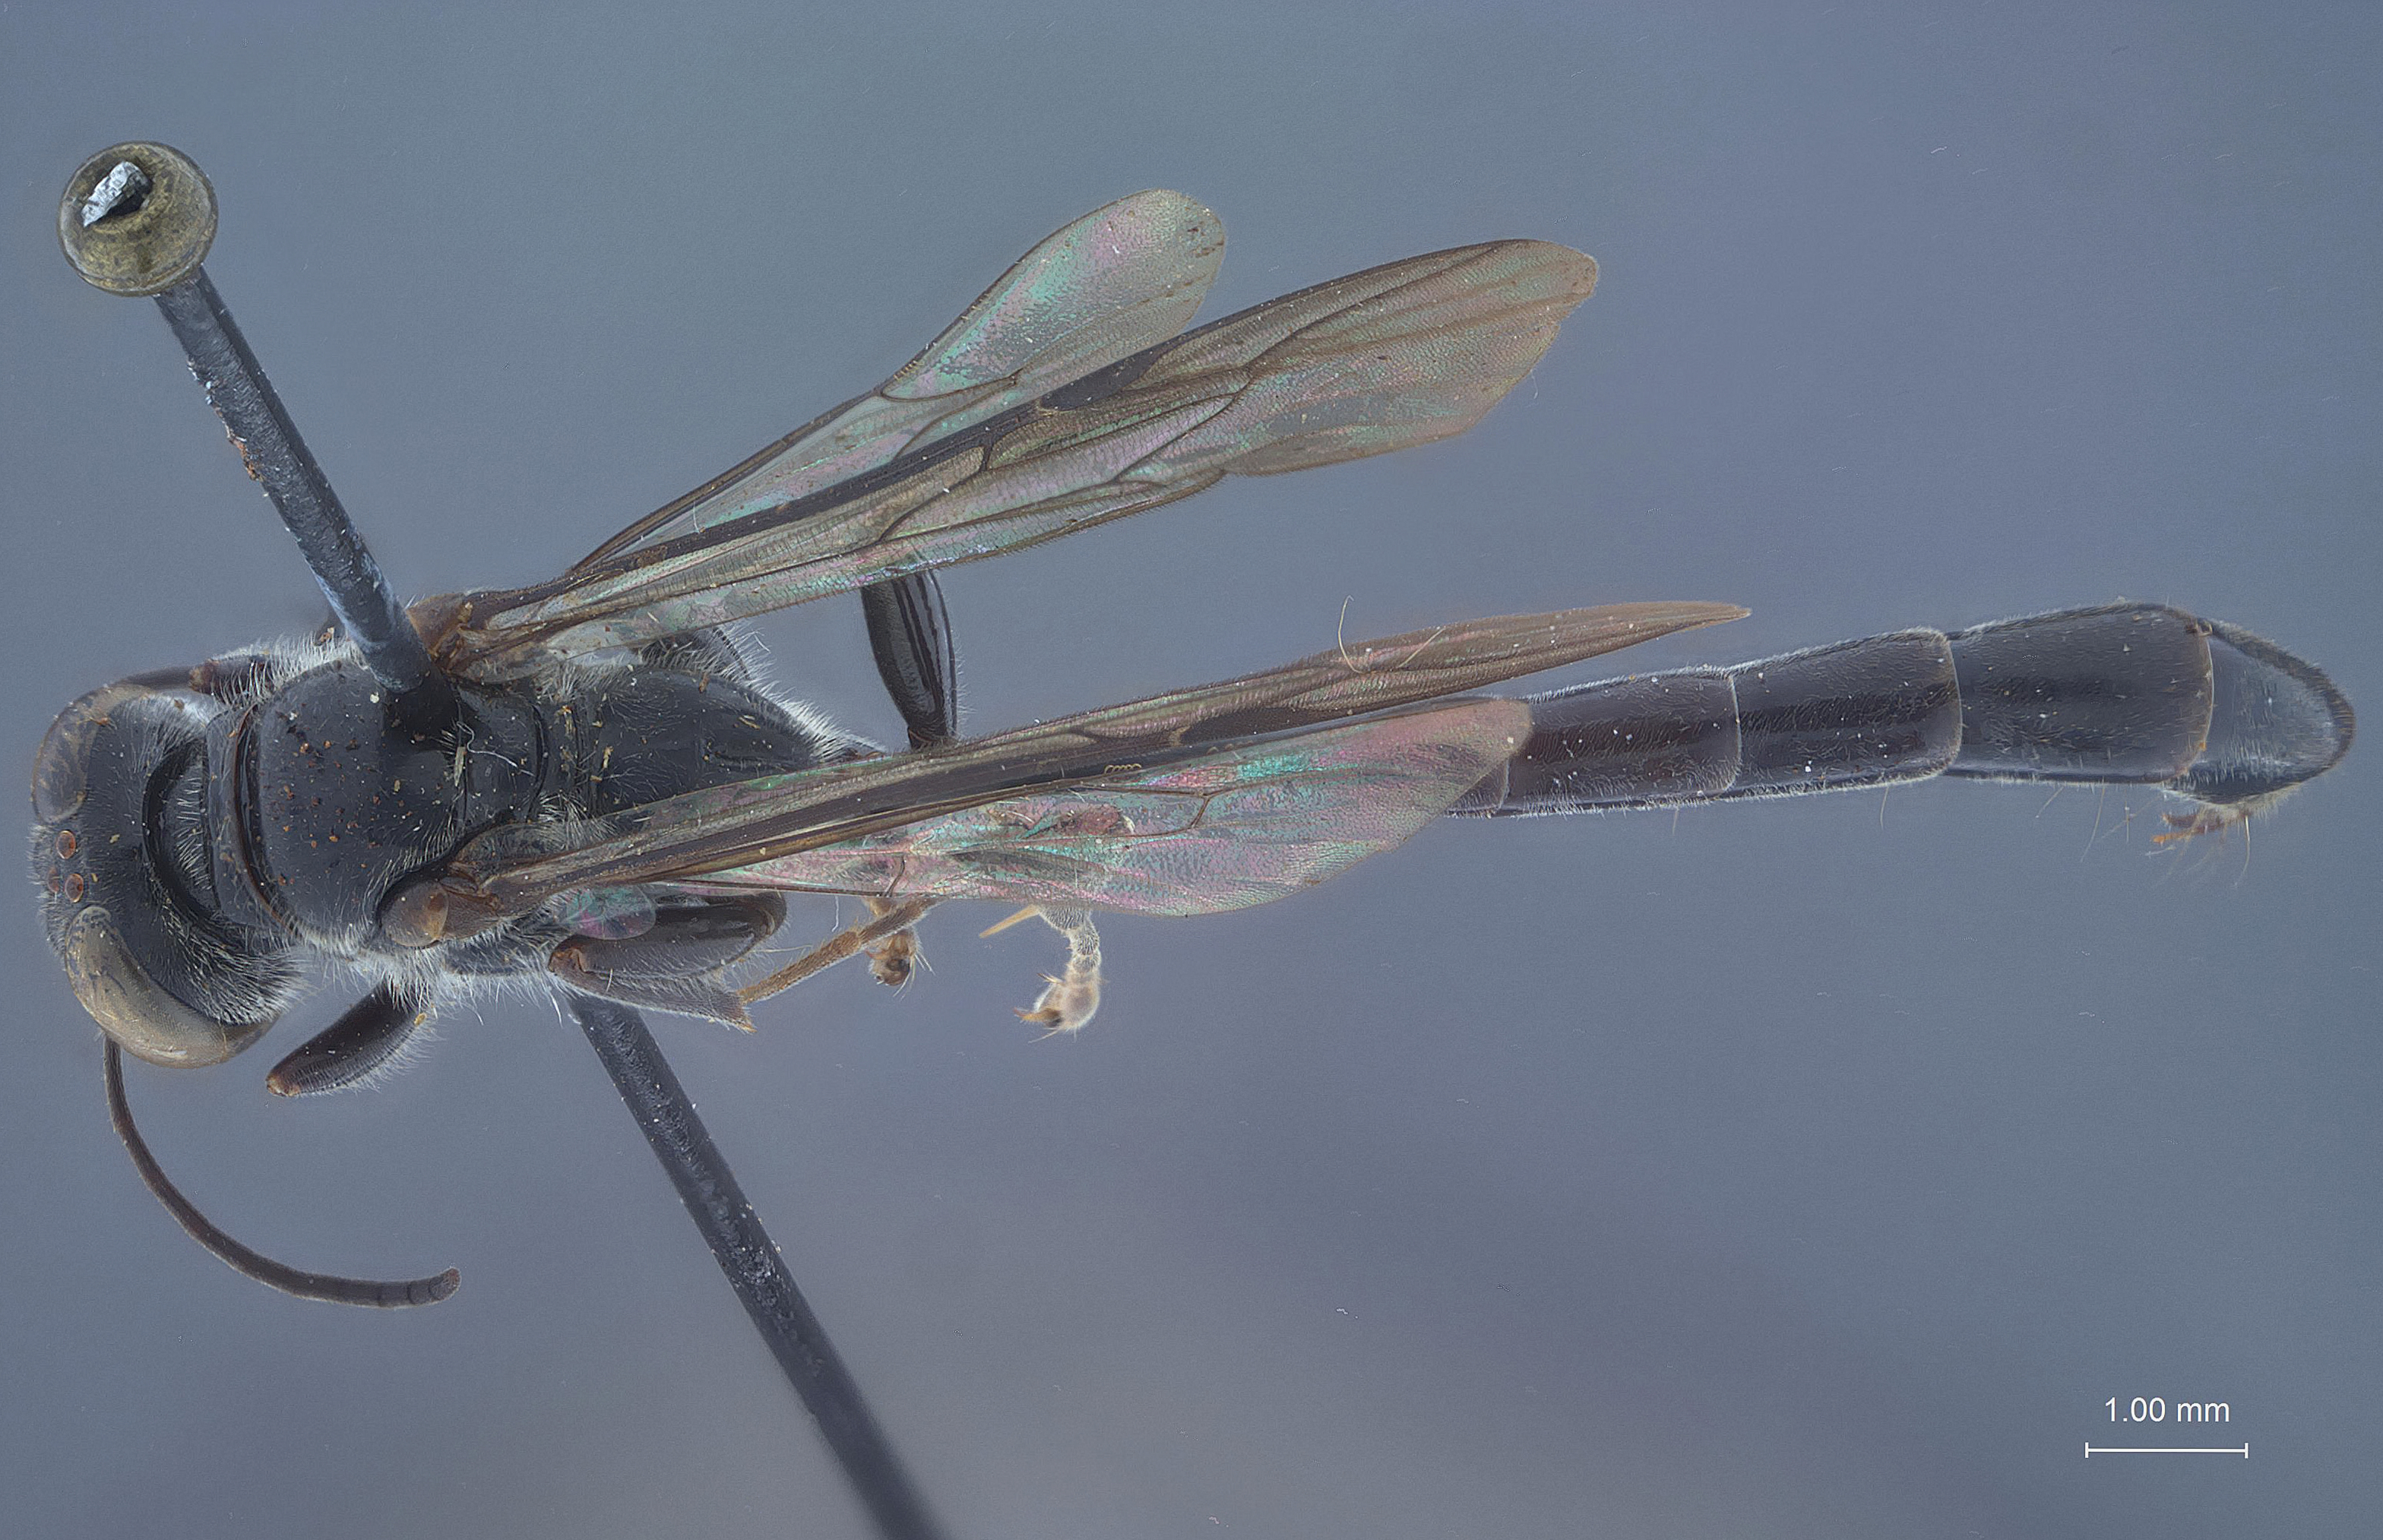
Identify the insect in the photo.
Trypoxylon samasrense
